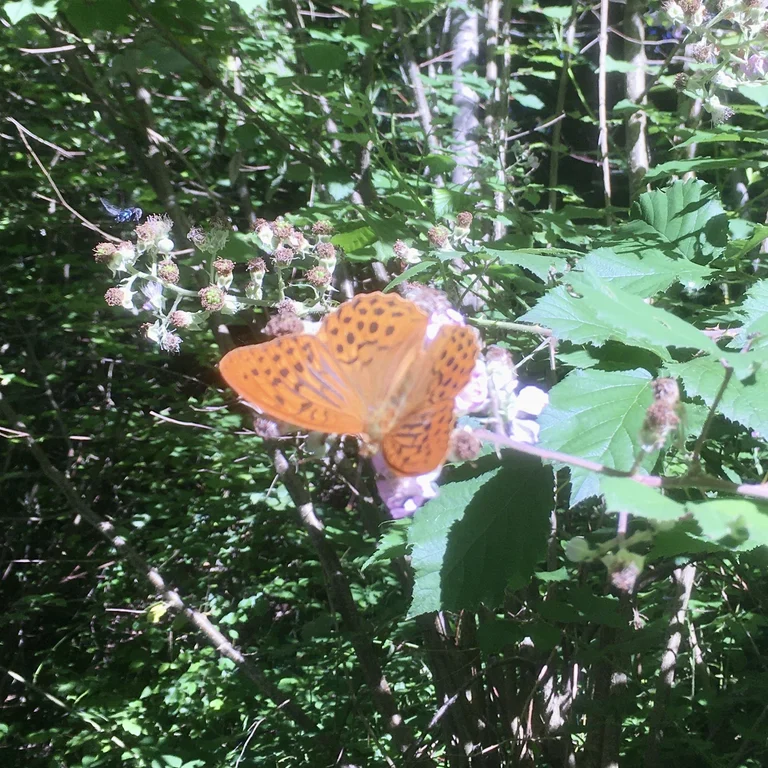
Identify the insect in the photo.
Argynnis paphia
